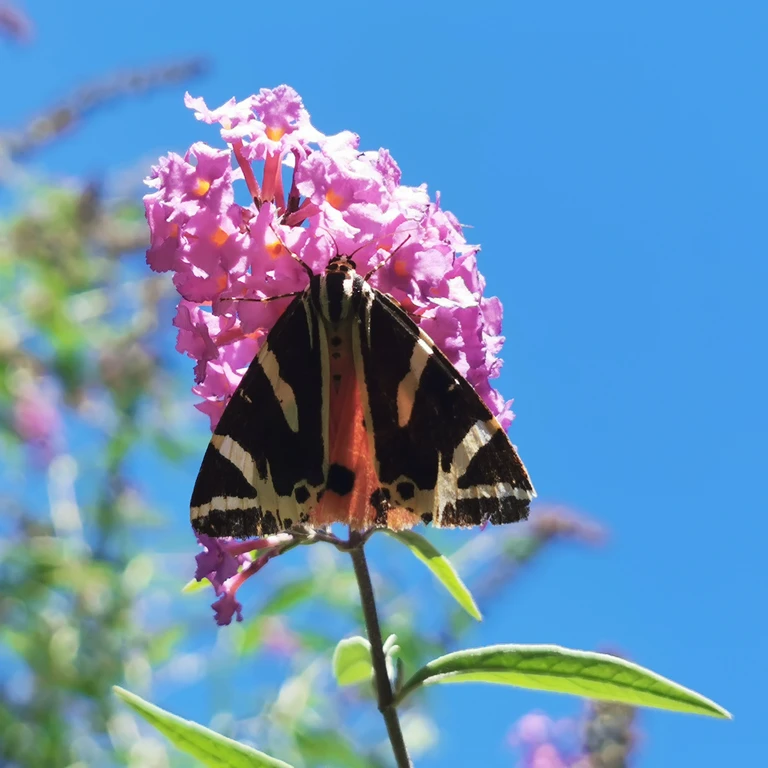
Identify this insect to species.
Euplagia quadripunctaria
